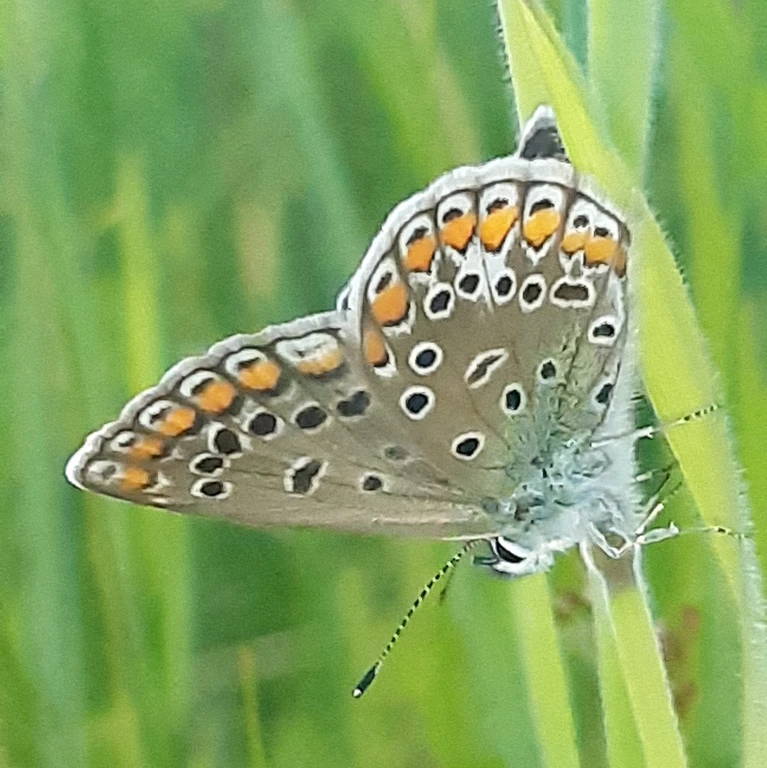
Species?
Polyommatus icarus
